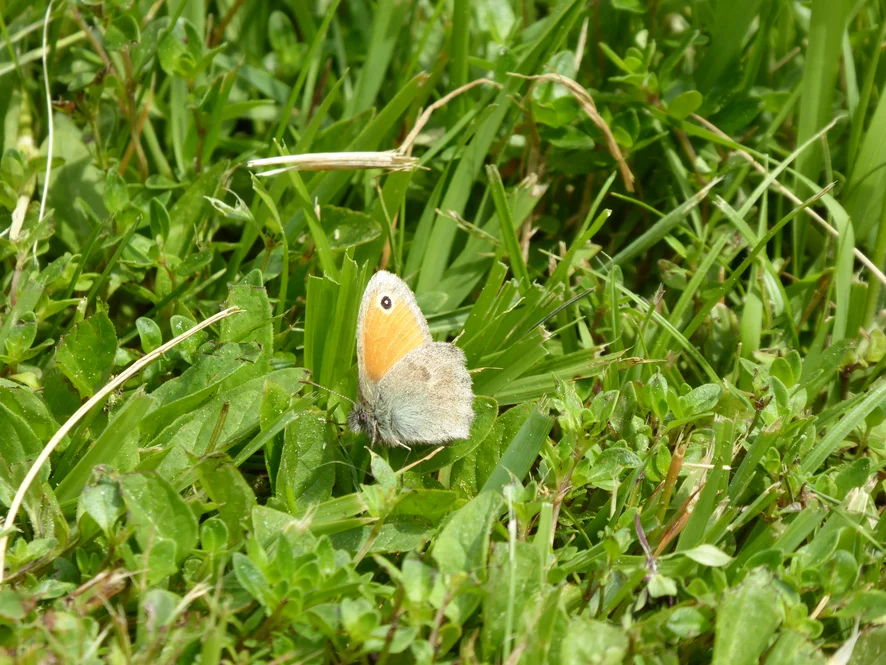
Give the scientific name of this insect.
Coenonympha pamphilus
